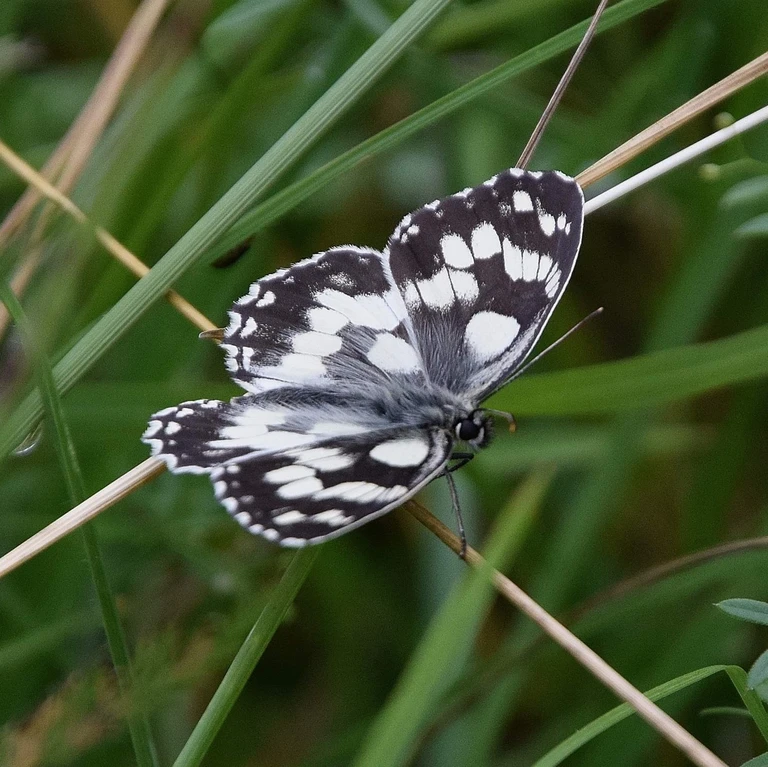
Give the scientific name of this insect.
Melanargia galathea
